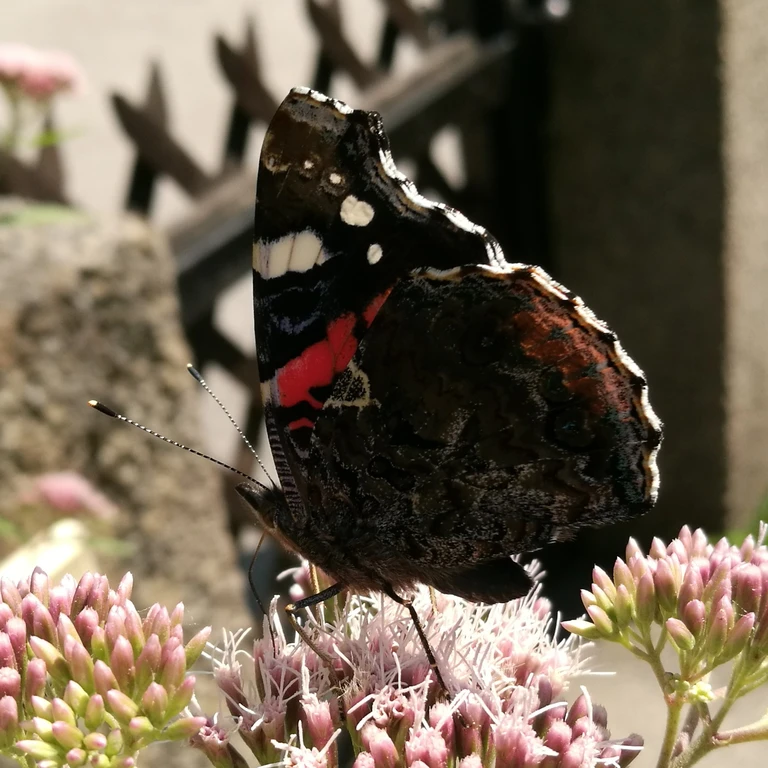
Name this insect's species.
Vanessa atalanta
